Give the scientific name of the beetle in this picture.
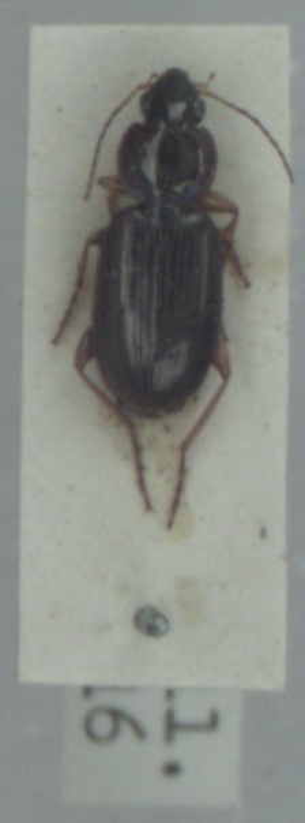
Olisthopus rotundatus
